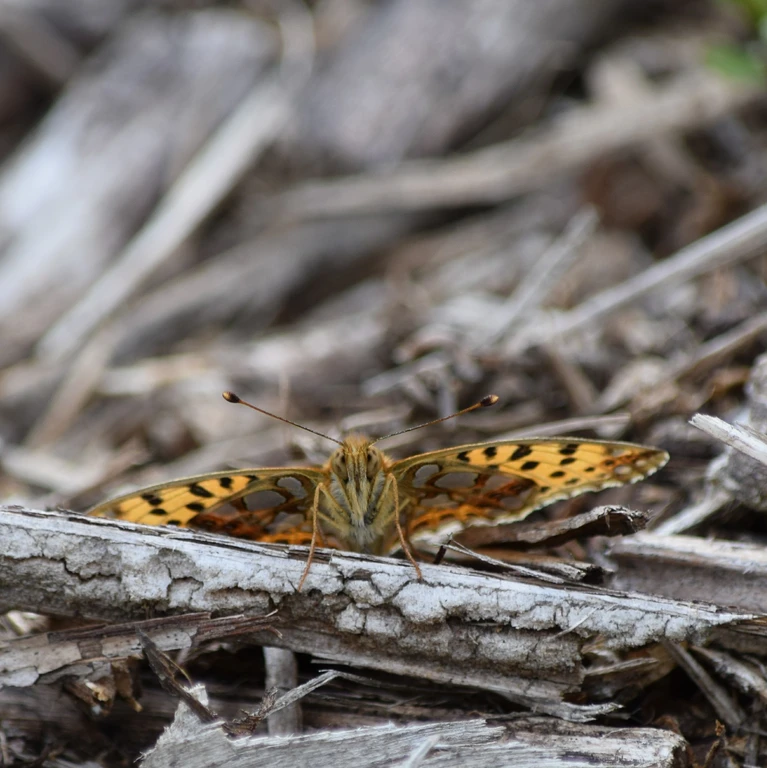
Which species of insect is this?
Issoria lathonia
